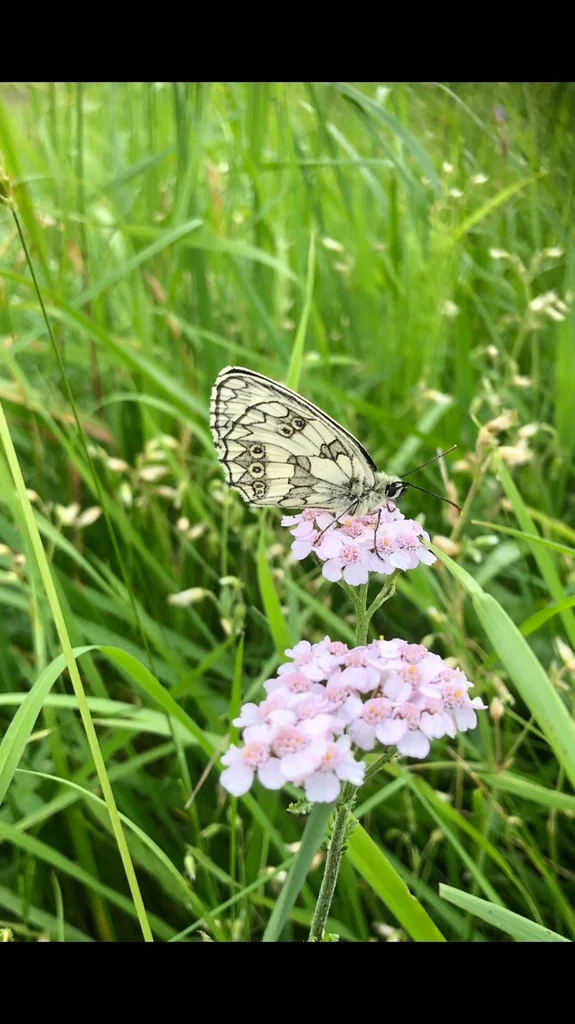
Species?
Melanargia galathea
